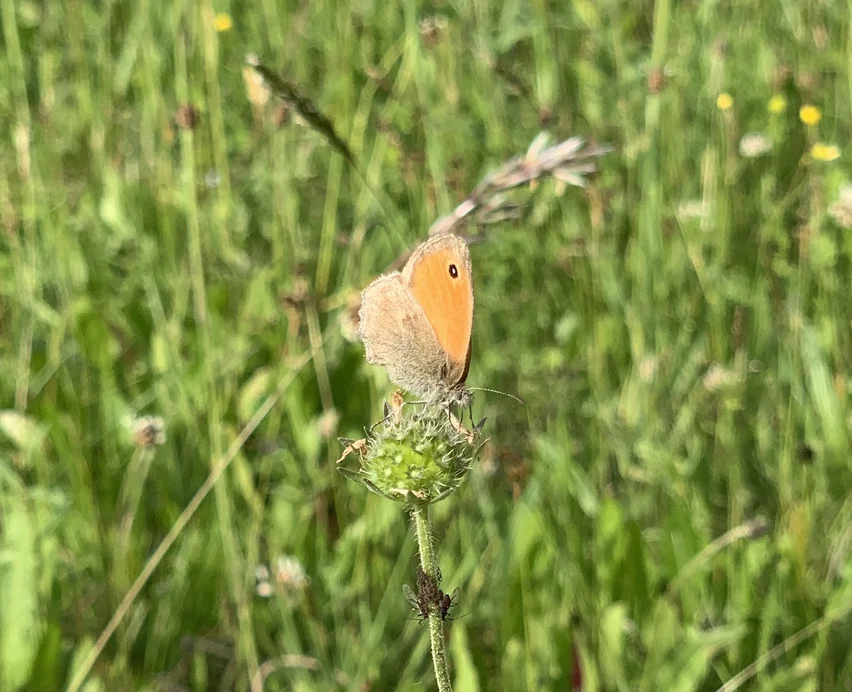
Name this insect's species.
Coenonympha pamphilus
